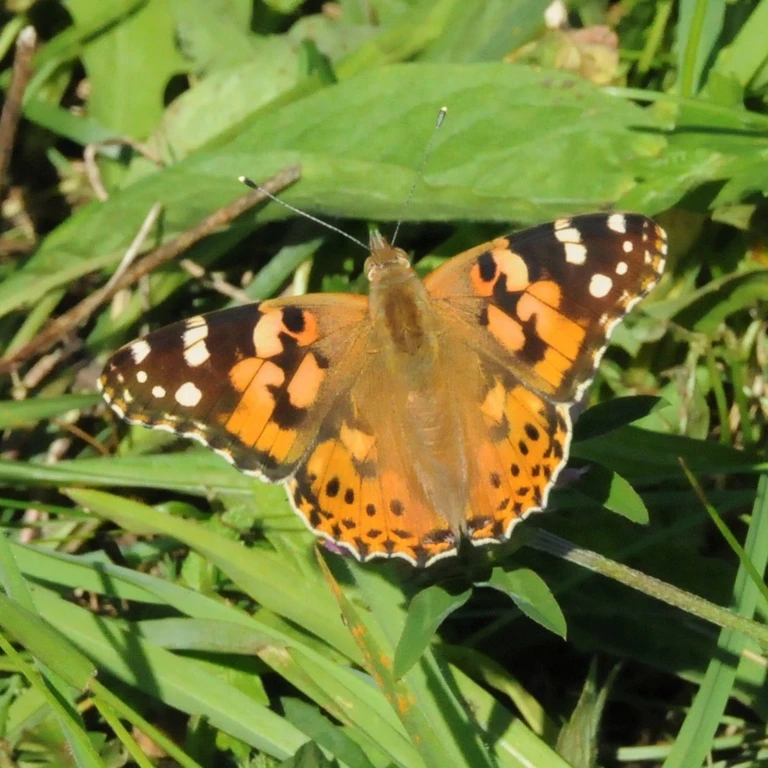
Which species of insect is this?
Vanessa cardui
